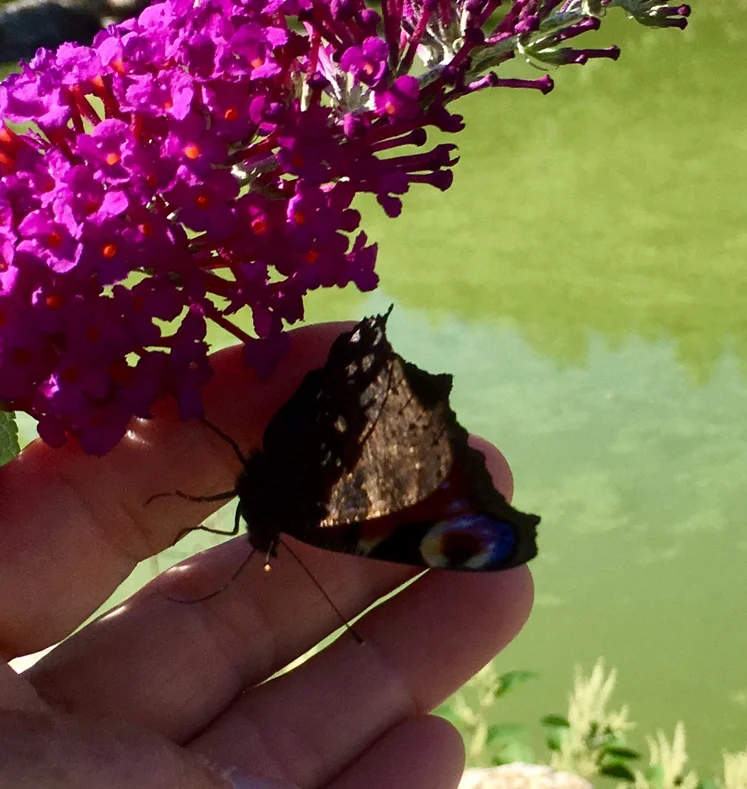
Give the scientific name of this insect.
Aglais io
